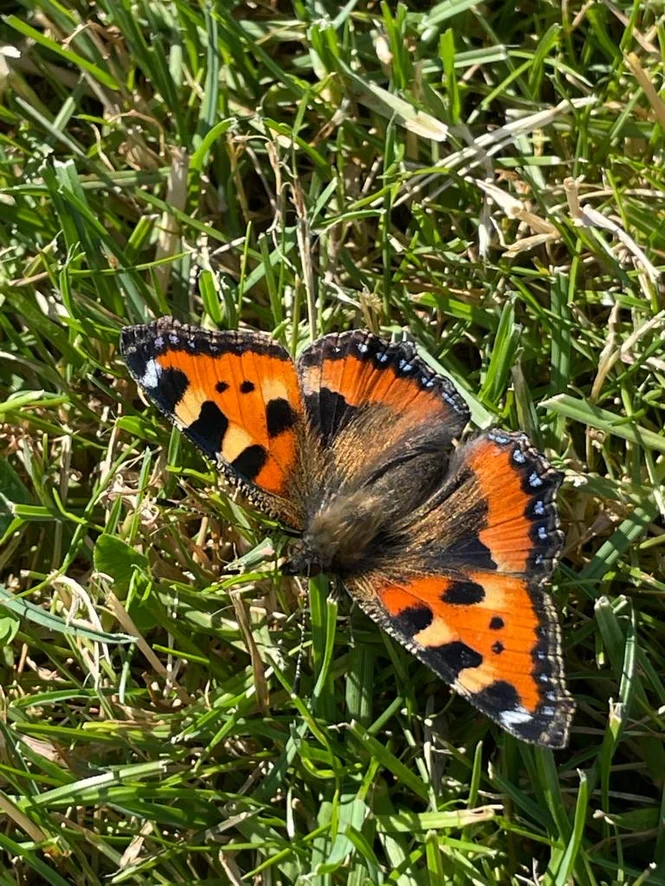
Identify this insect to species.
Aglais urticae
